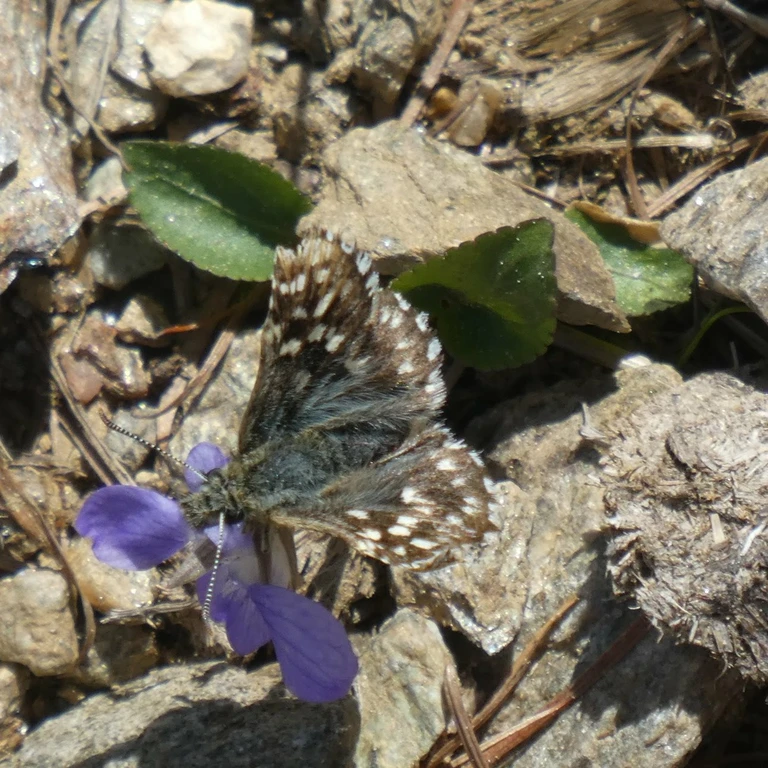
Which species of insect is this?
Pyrgus malvae
